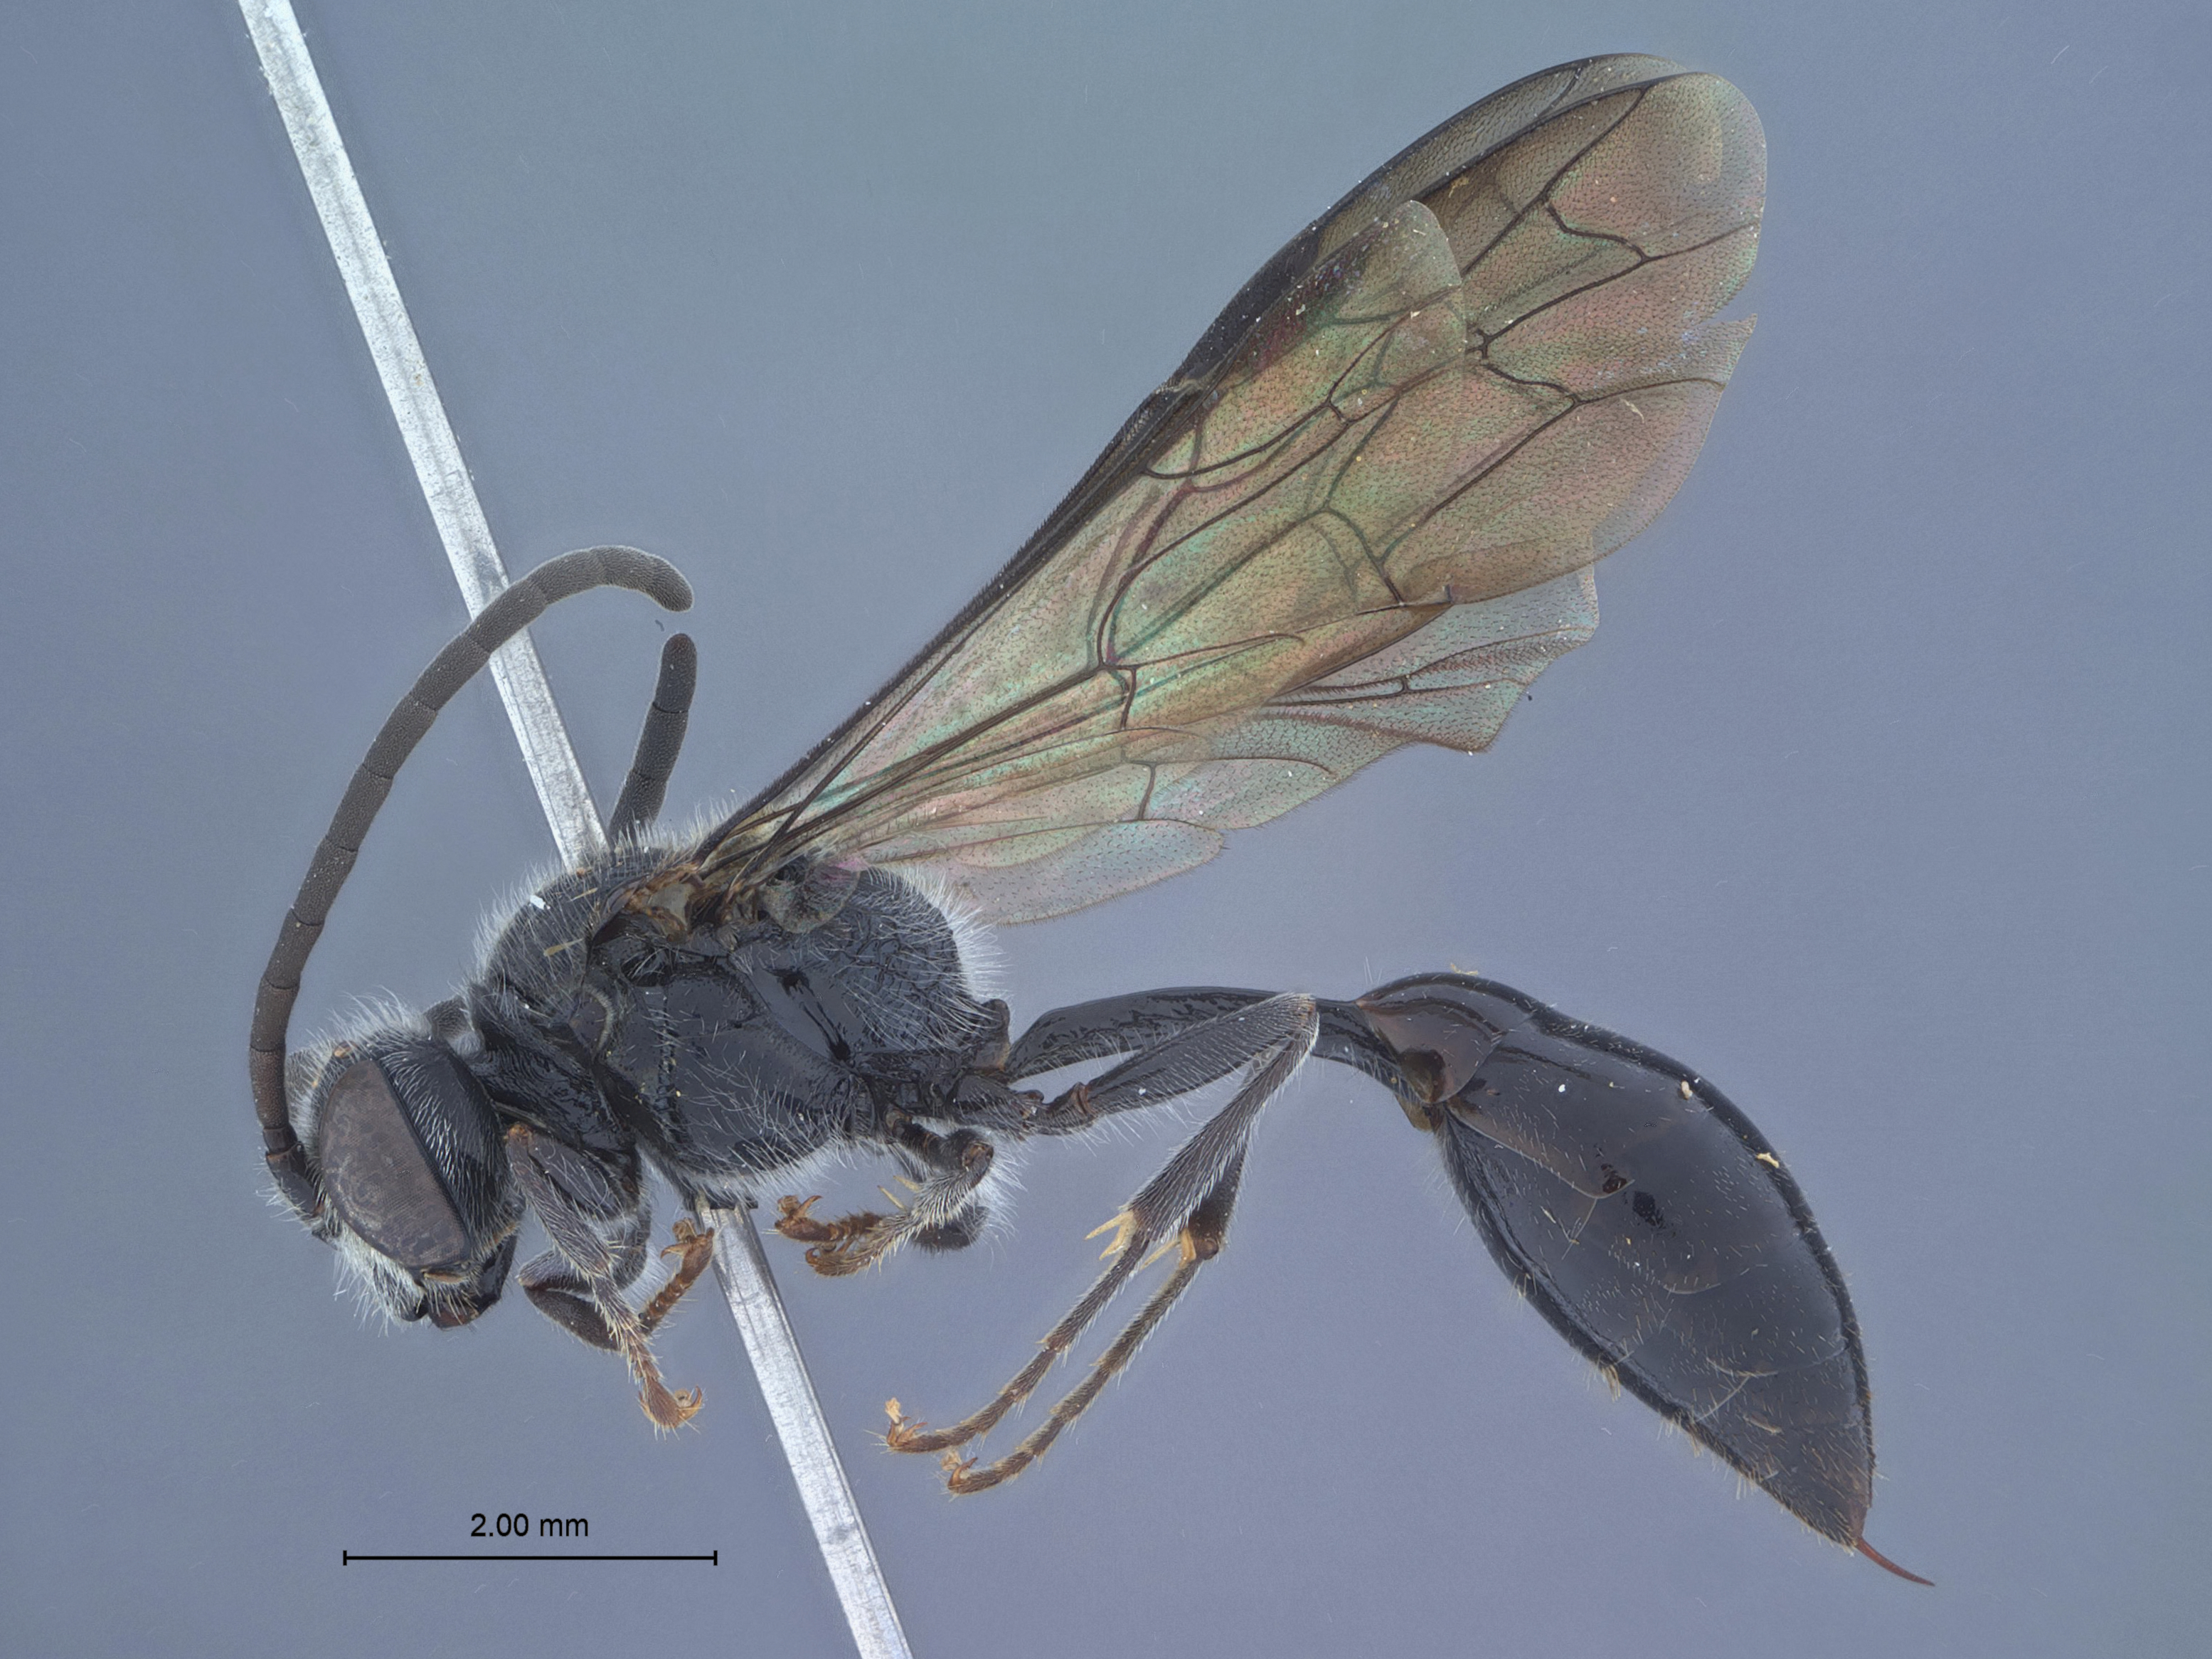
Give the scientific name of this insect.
Psen bnun
